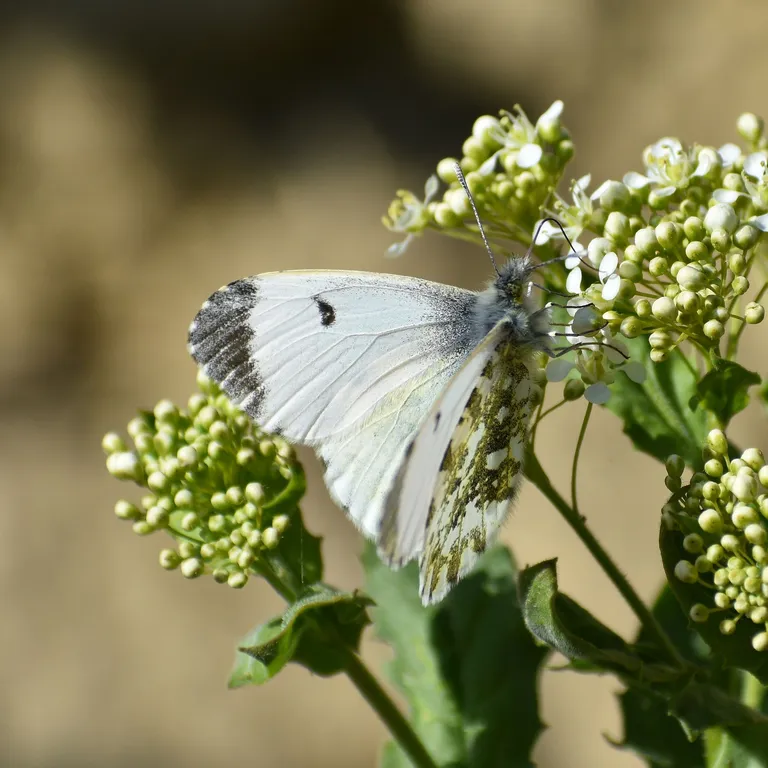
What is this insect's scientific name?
Anthocharis cardamines
